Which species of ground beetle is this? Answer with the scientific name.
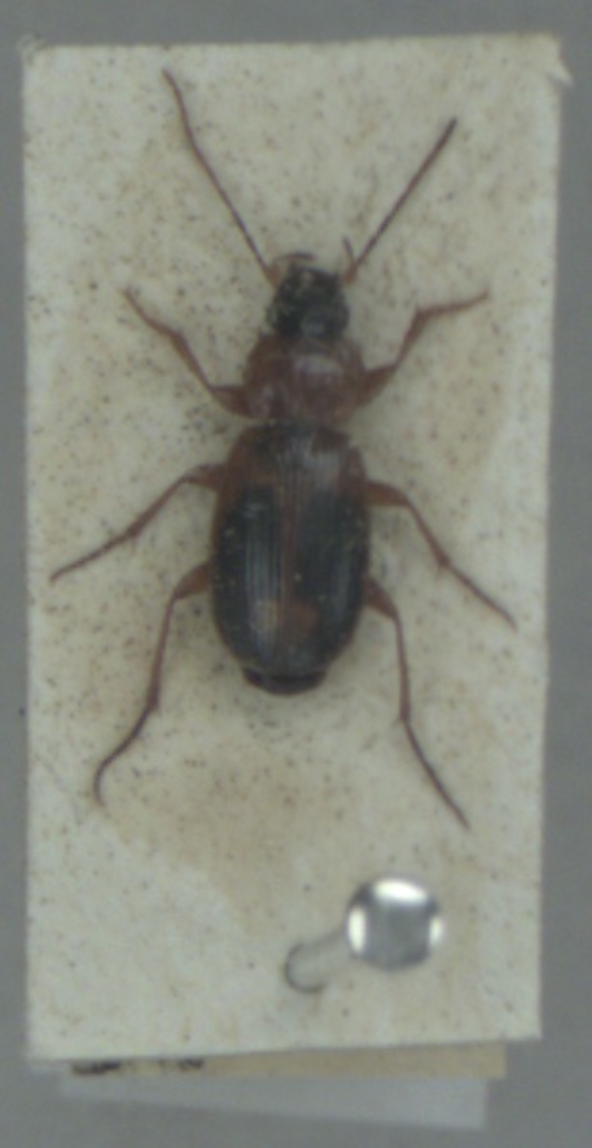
Badister bullatus
